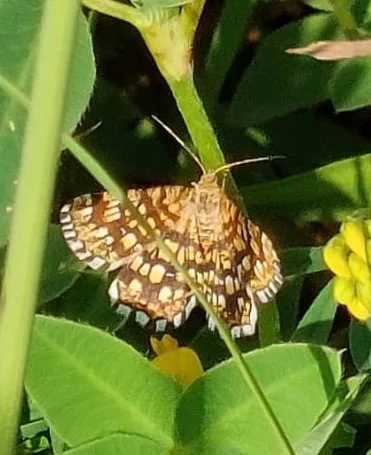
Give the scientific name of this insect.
Chiasmia clathrata
